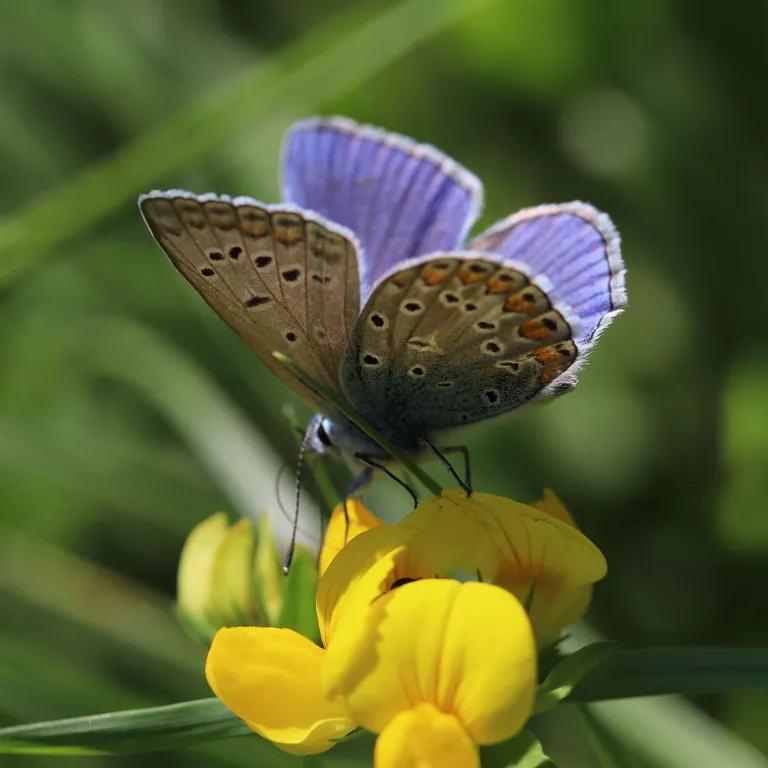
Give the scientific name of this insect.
Polyommatus icarus
